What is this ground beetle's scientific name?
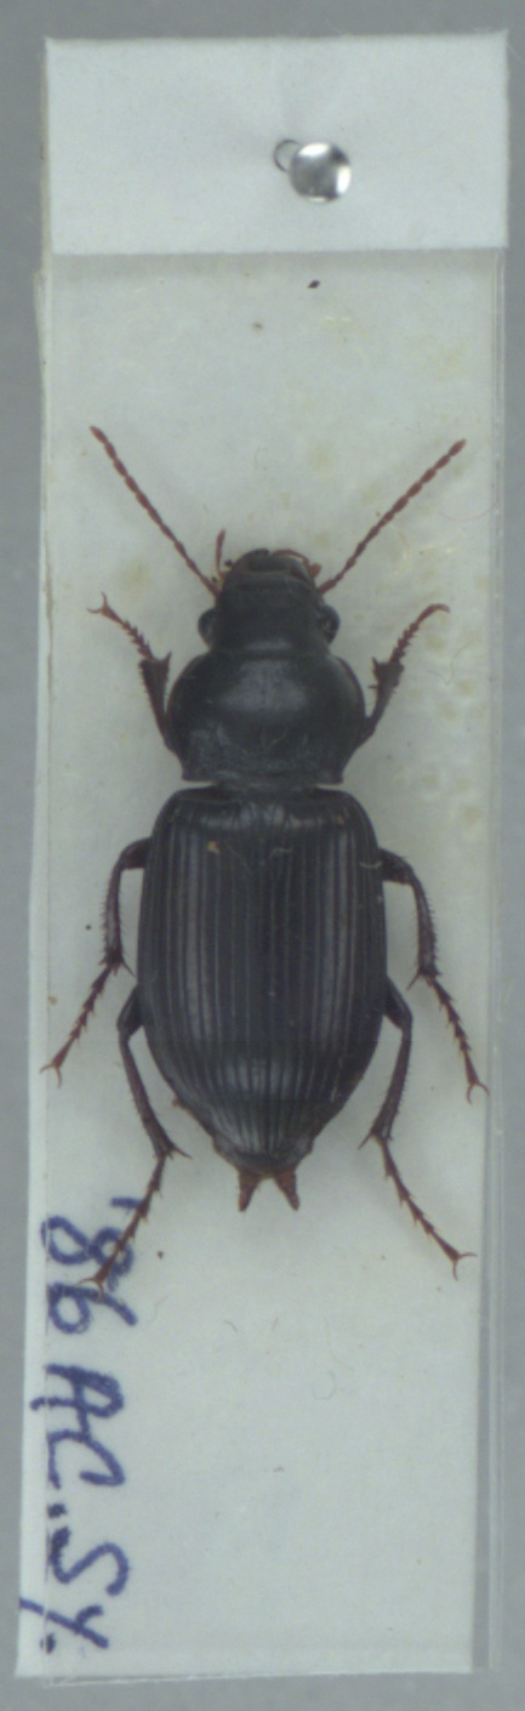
Amara aulica
